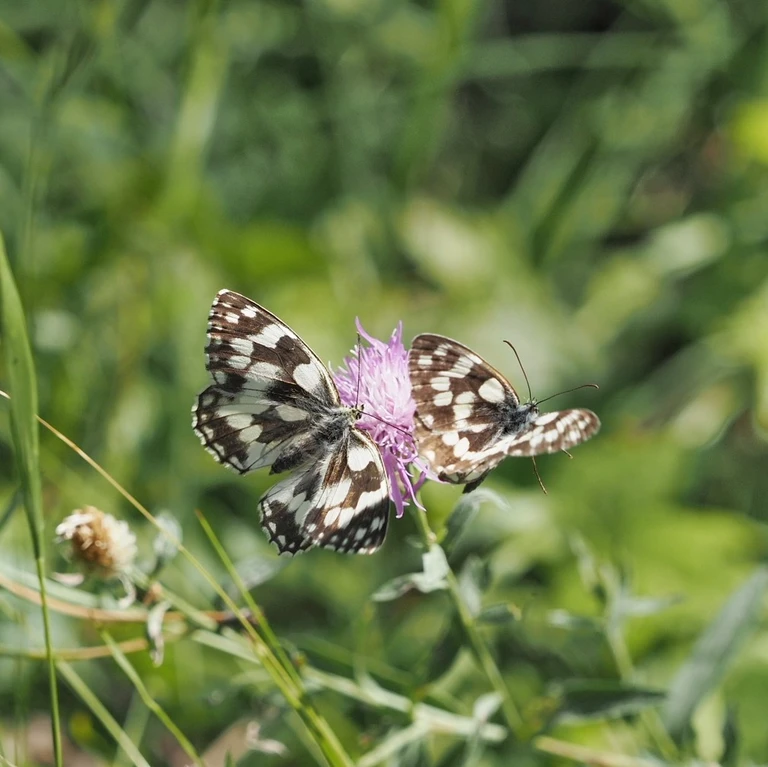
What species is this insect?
Melanargia galathea
